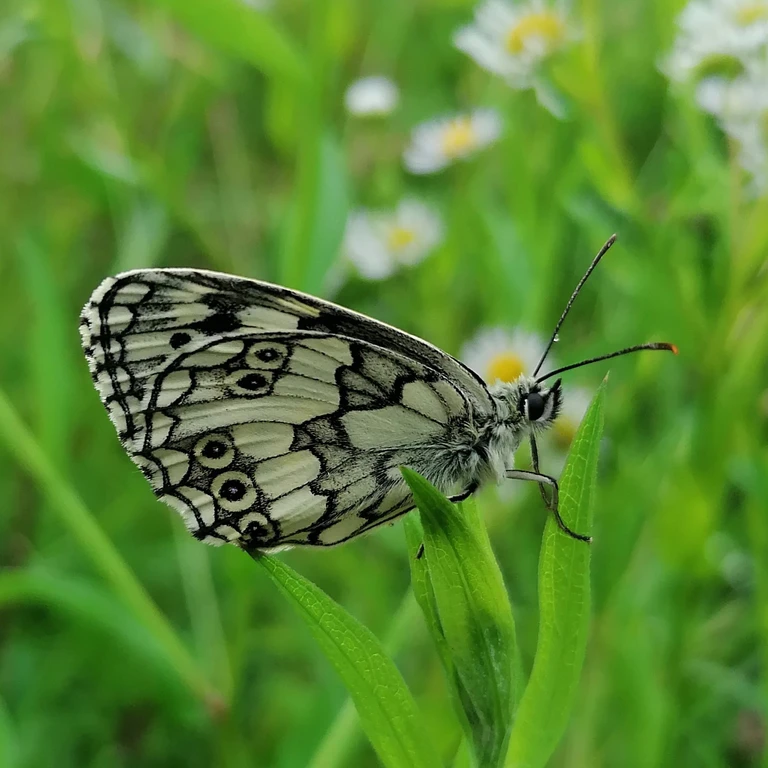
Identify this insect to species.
Melanargia galathea
